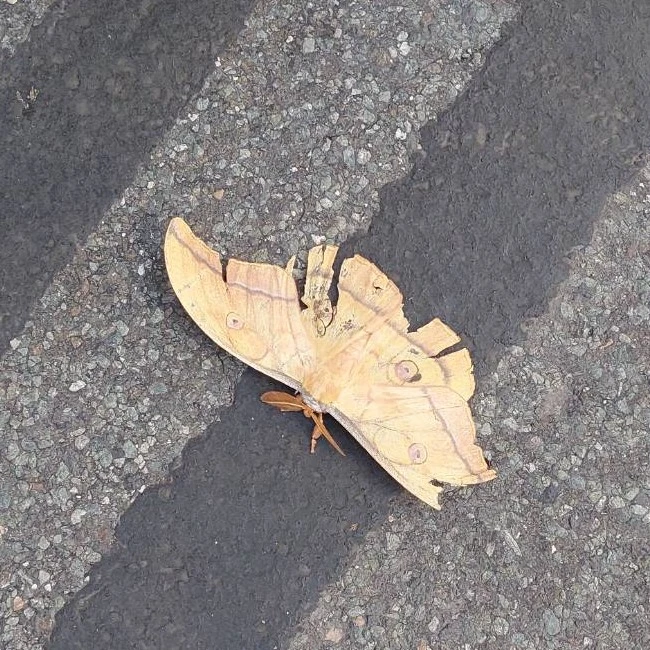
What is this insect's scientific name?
Antheraea yamamai
